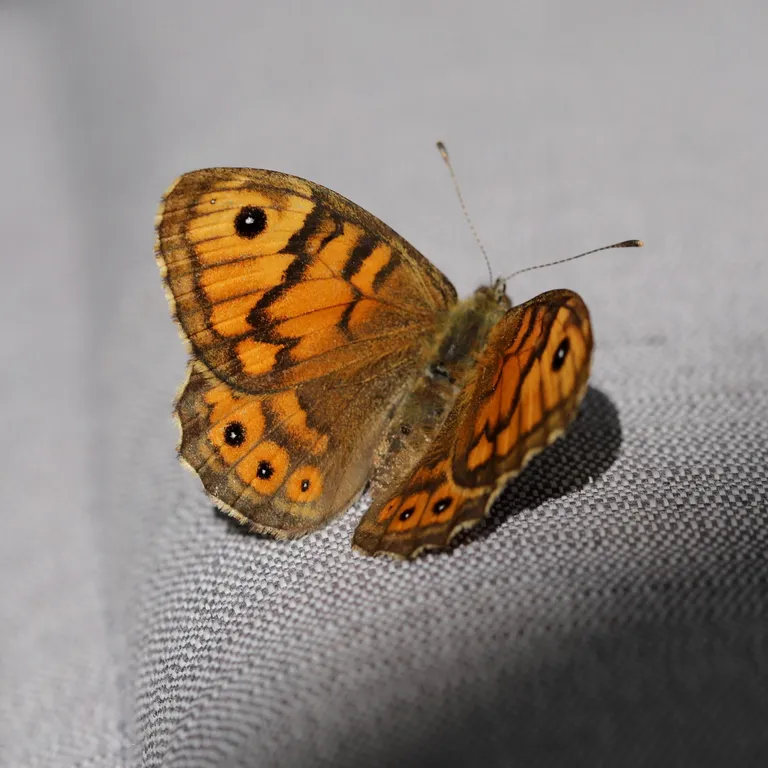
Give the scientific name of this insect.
Lasiommata megera (also Pararge megera)
